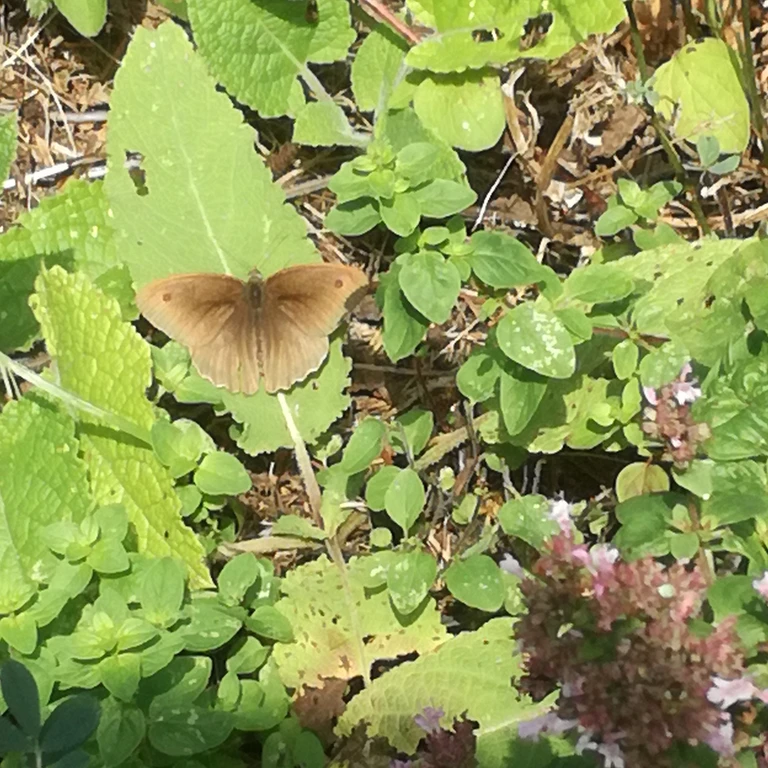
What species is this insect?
Maniola jurtina
